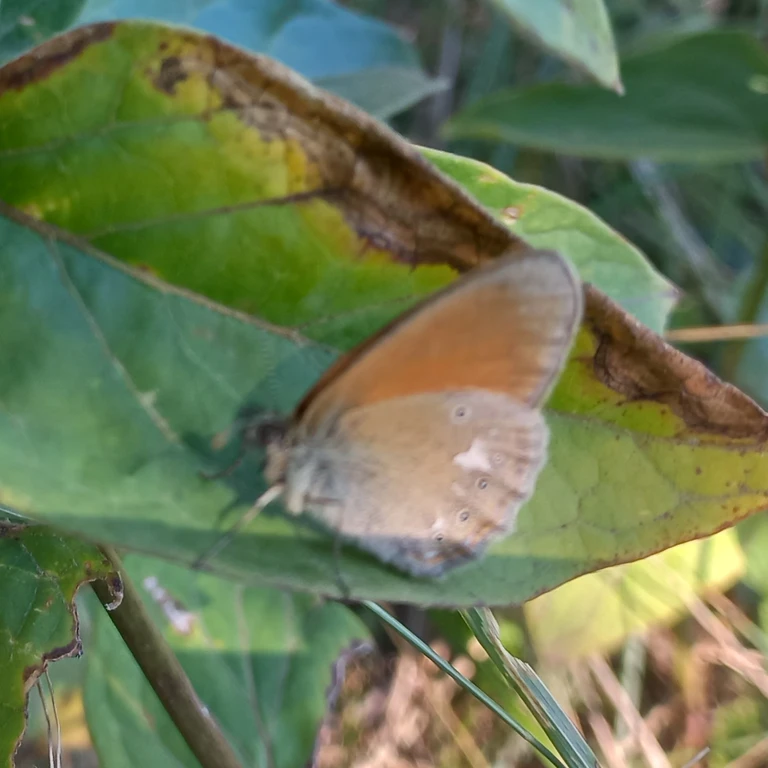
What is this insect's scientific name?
Coenonympha glycerion (also Coenonympha iphis)
